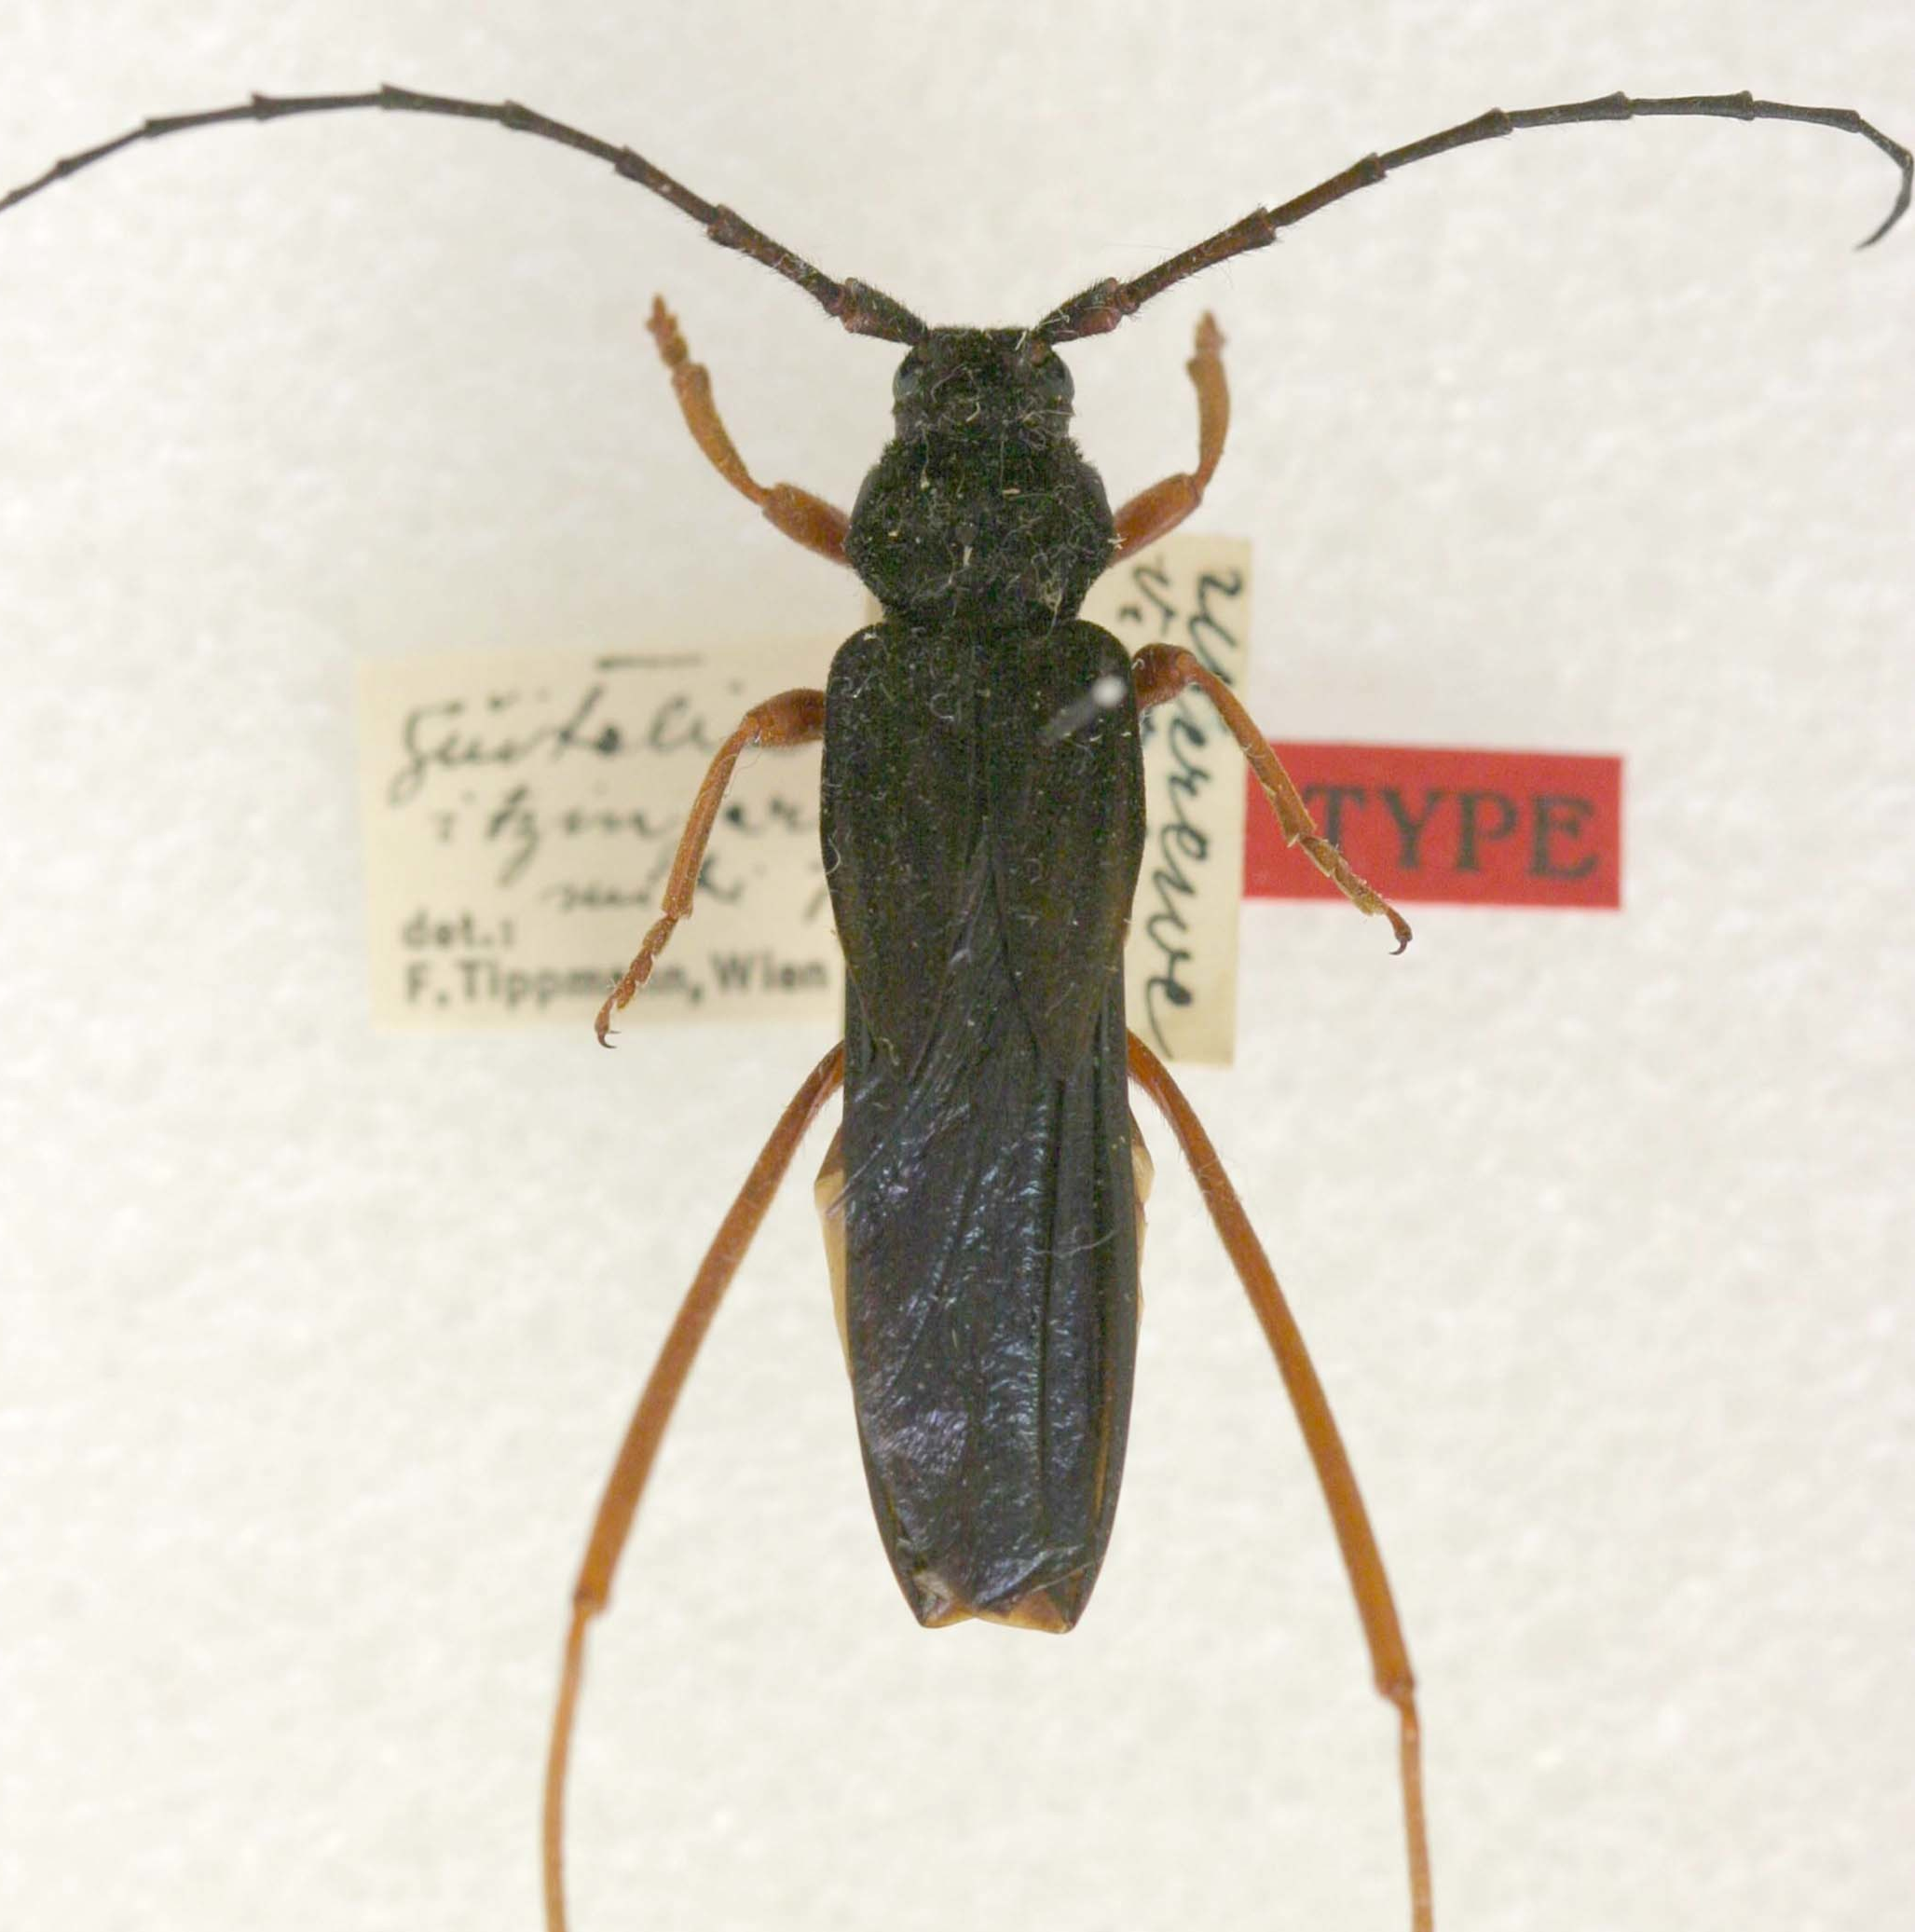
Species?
Guitelia itzingeri
